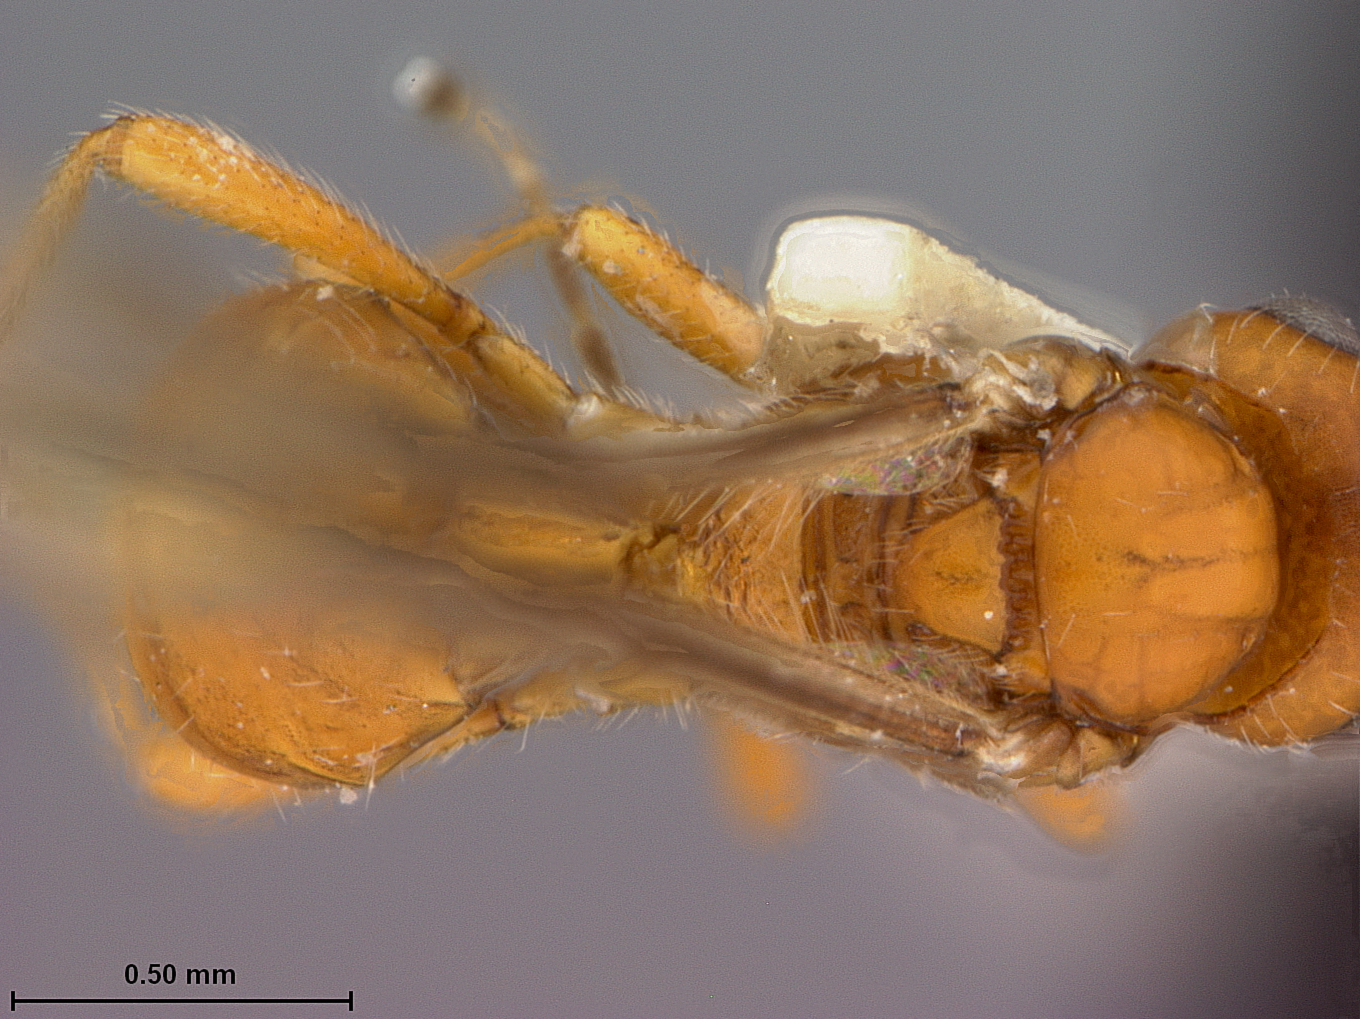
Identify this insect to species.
Opius globigaster
